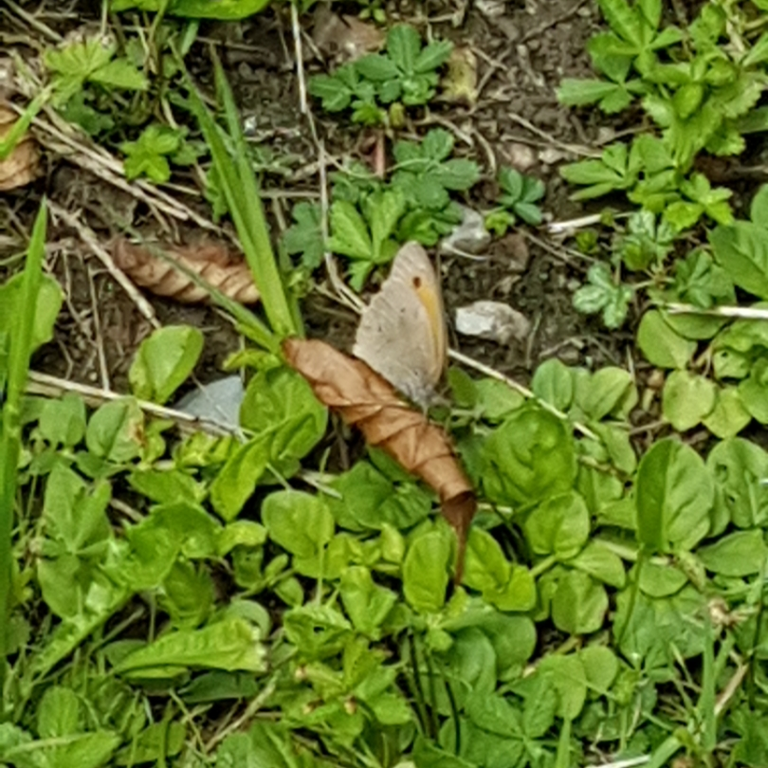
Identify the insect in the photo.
Maniola jurtina
